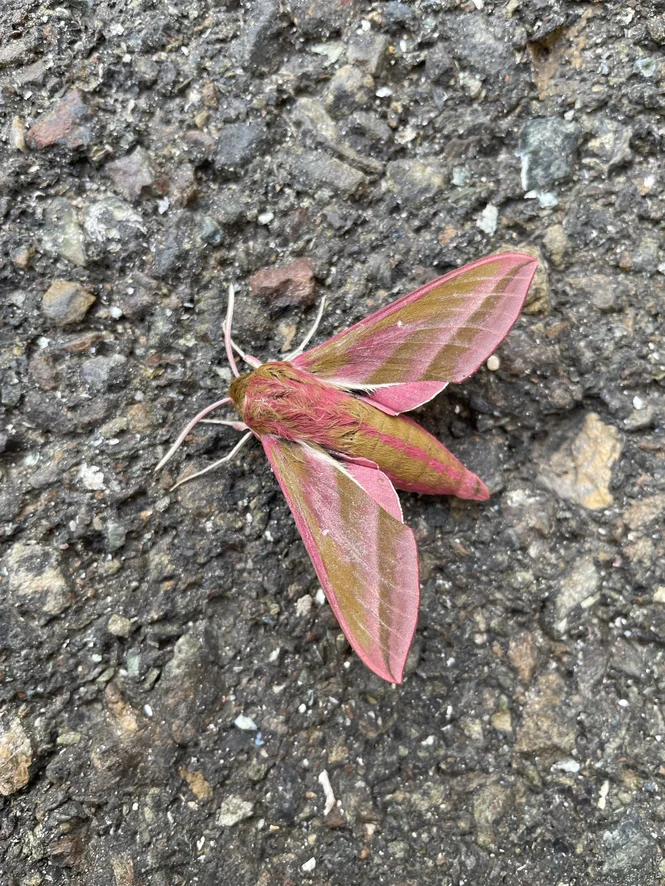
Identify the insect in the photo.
Deilephila elpenor
